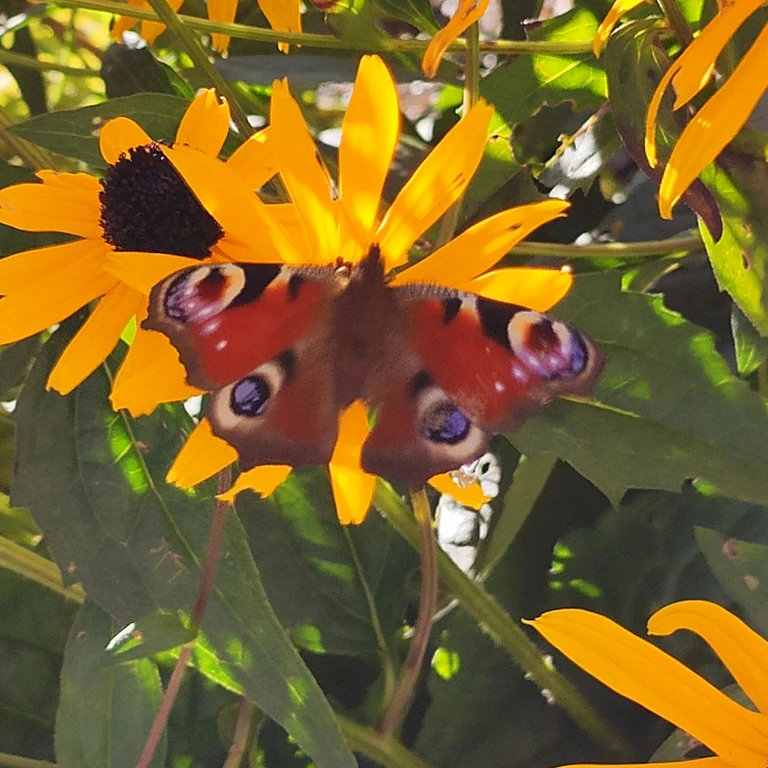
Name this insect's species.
Aglais io
